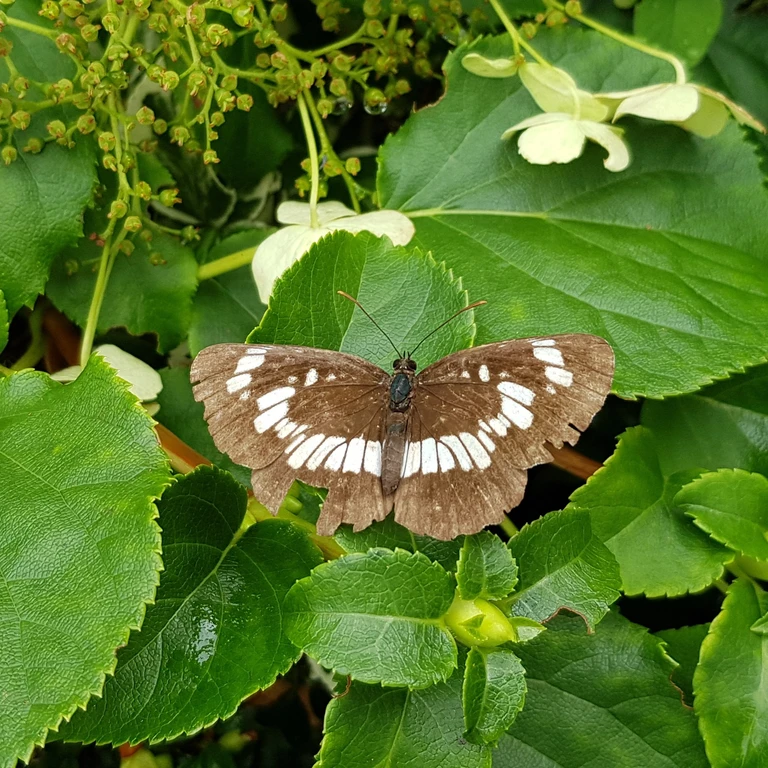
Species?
Neptis rivularis
